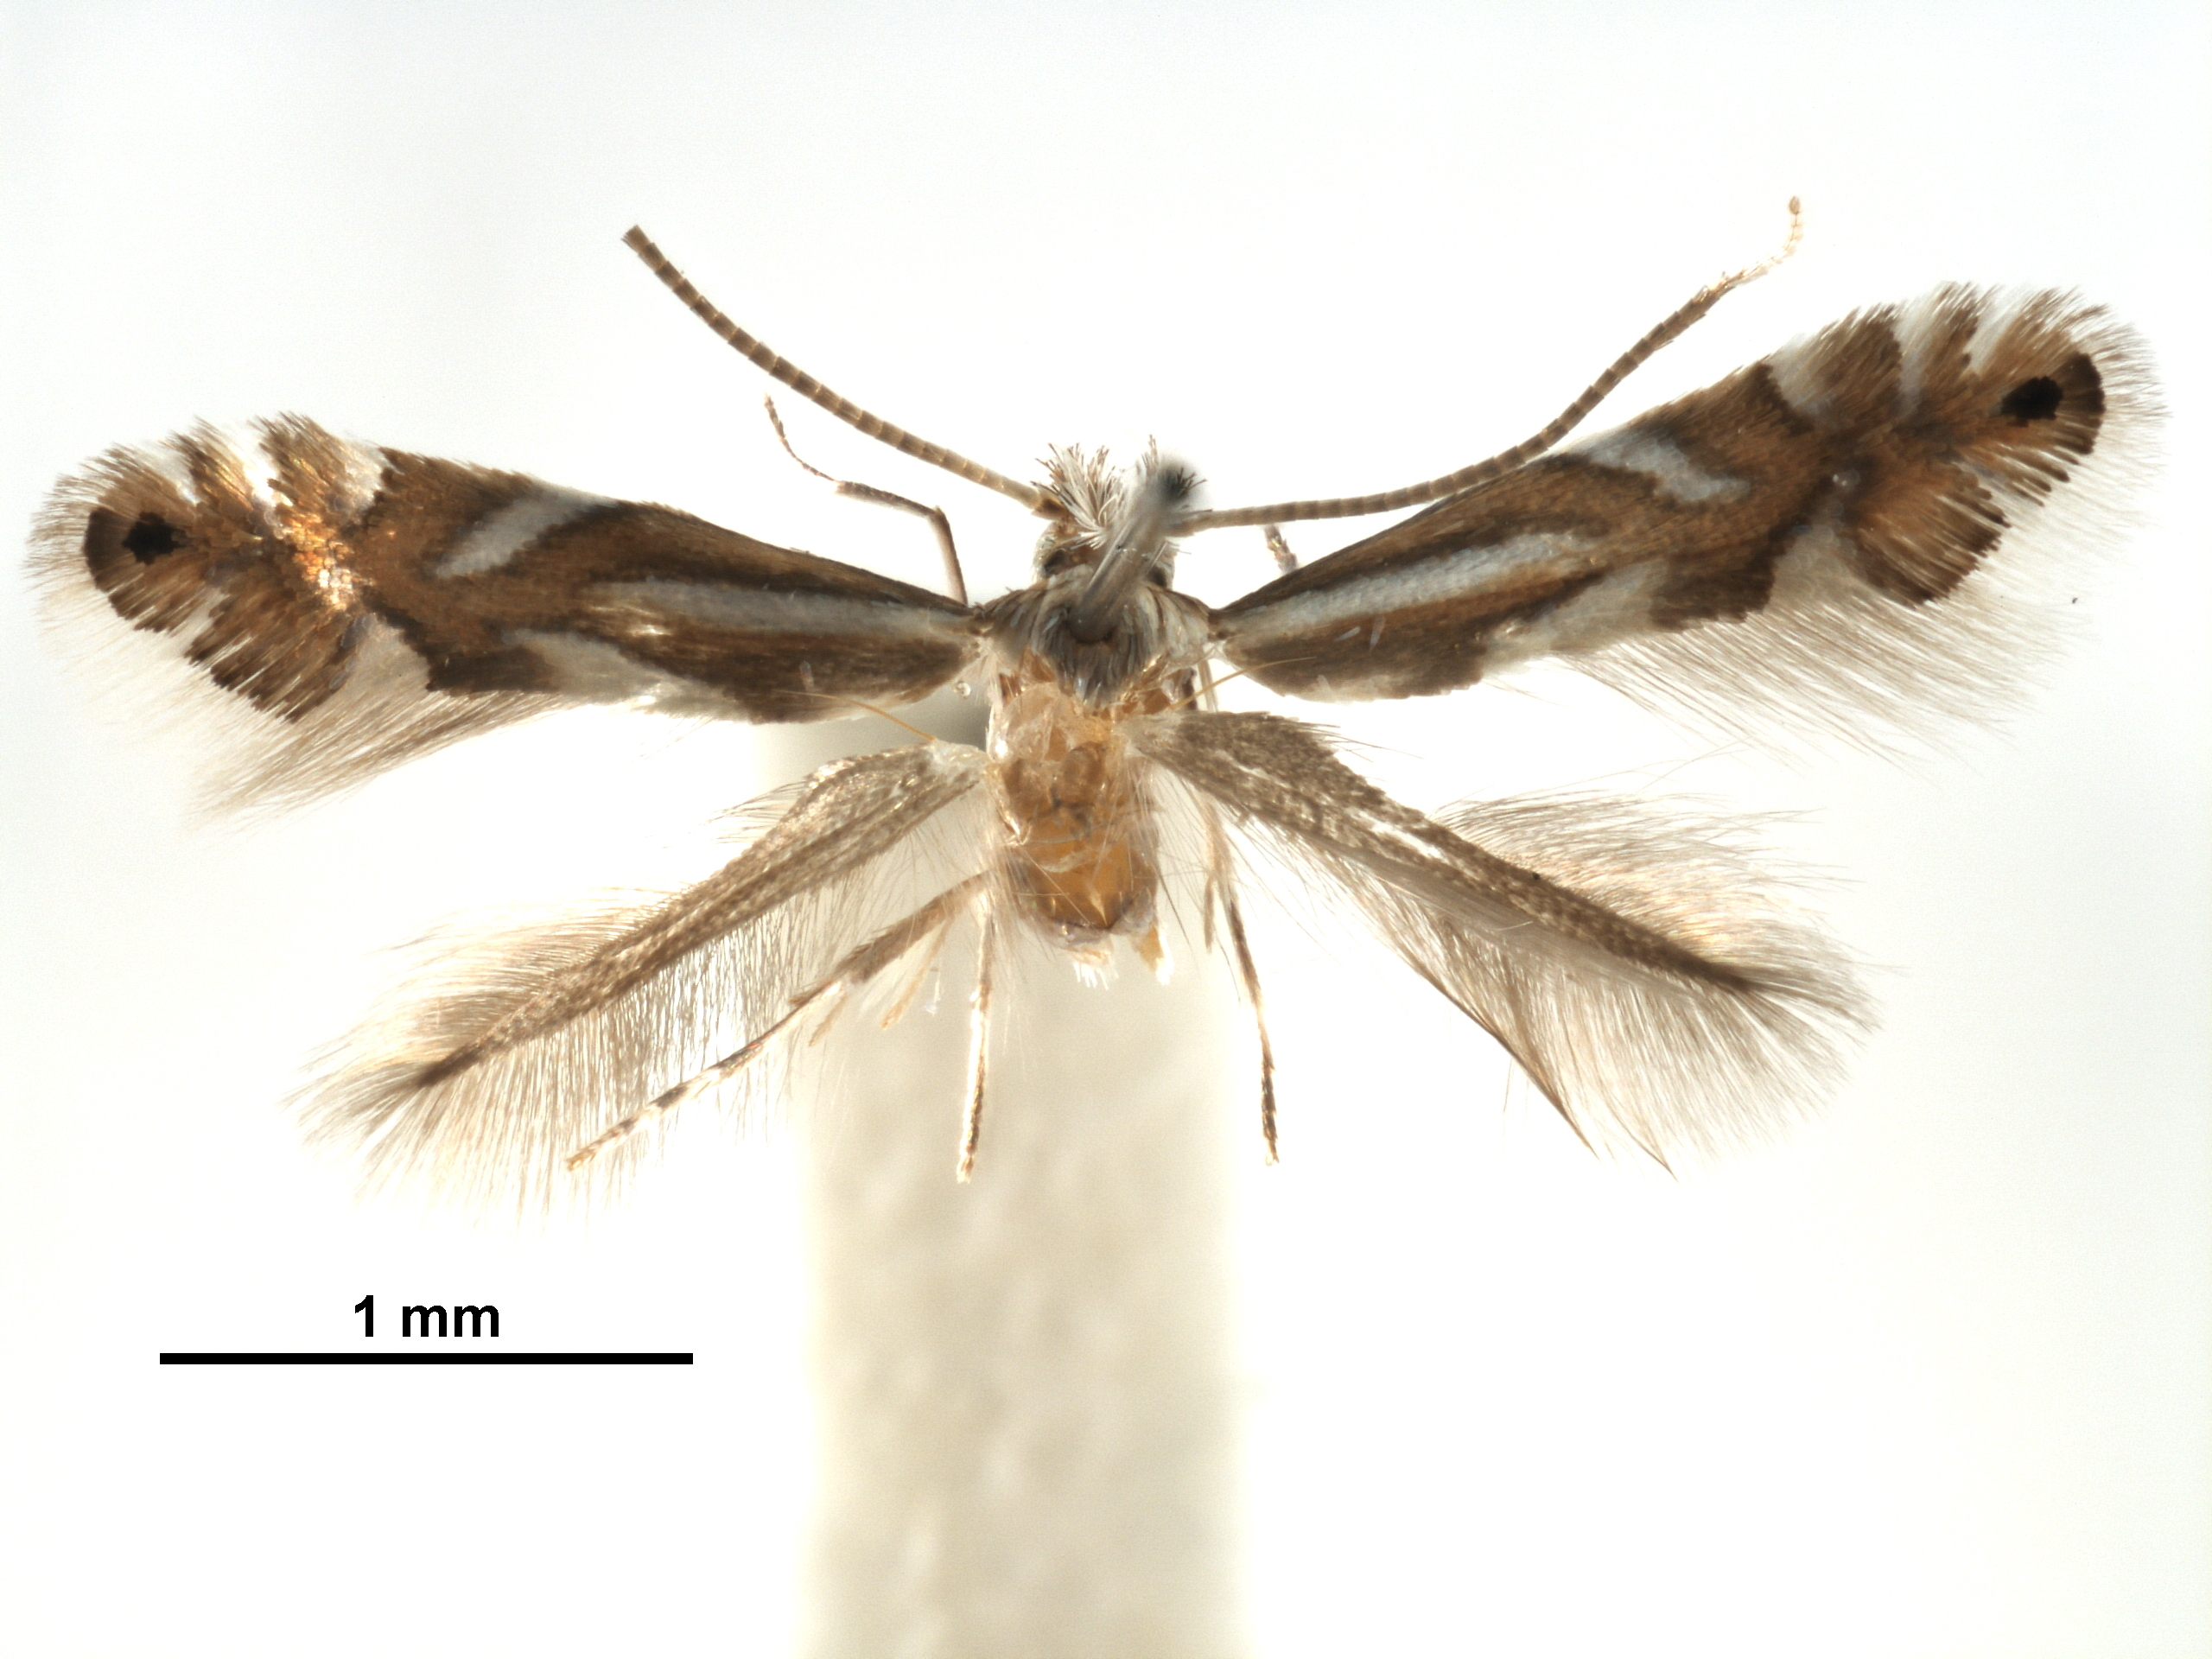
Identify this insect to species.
Phyllonorycter alniella
